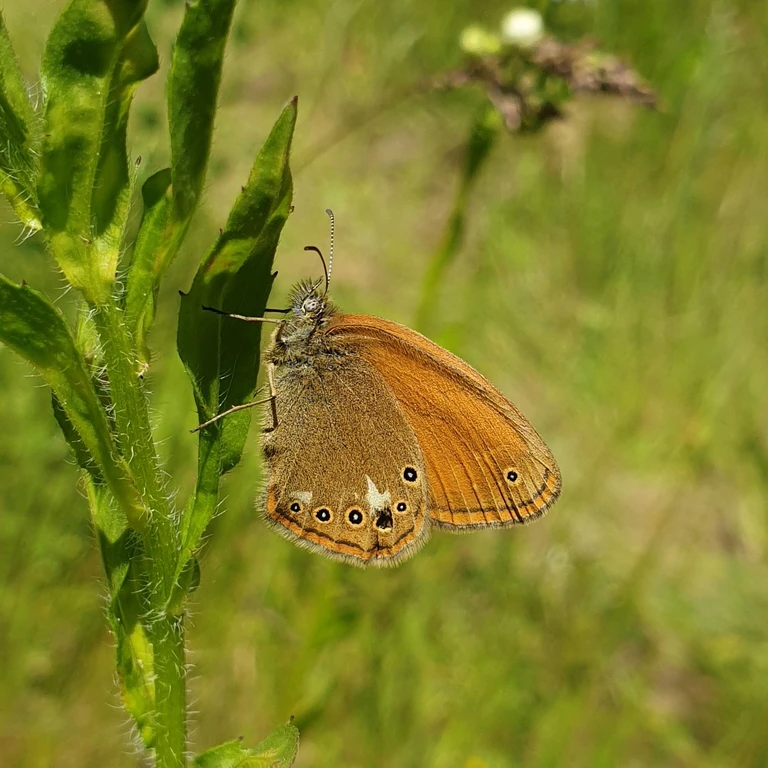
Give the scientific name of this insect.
Coenonympha glycerion (also Coenonympha iphis)
